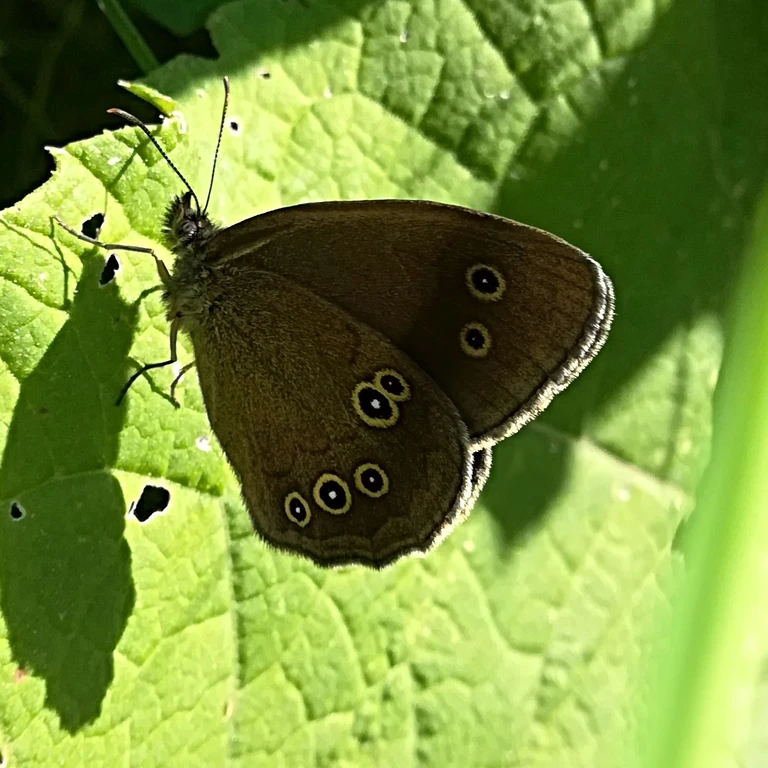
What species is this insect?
Aphantopus hyperantus
